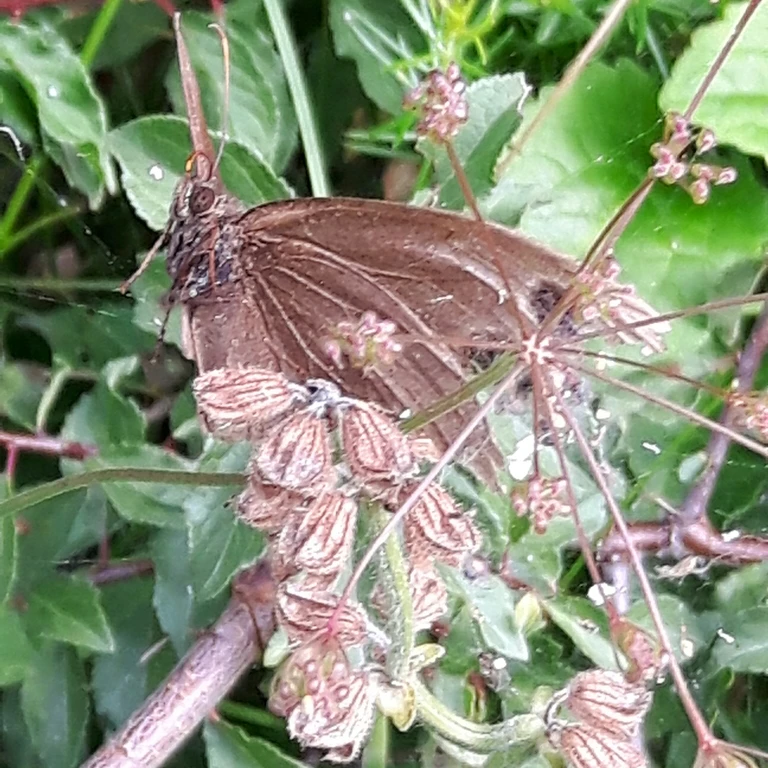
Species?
Minois dryas
